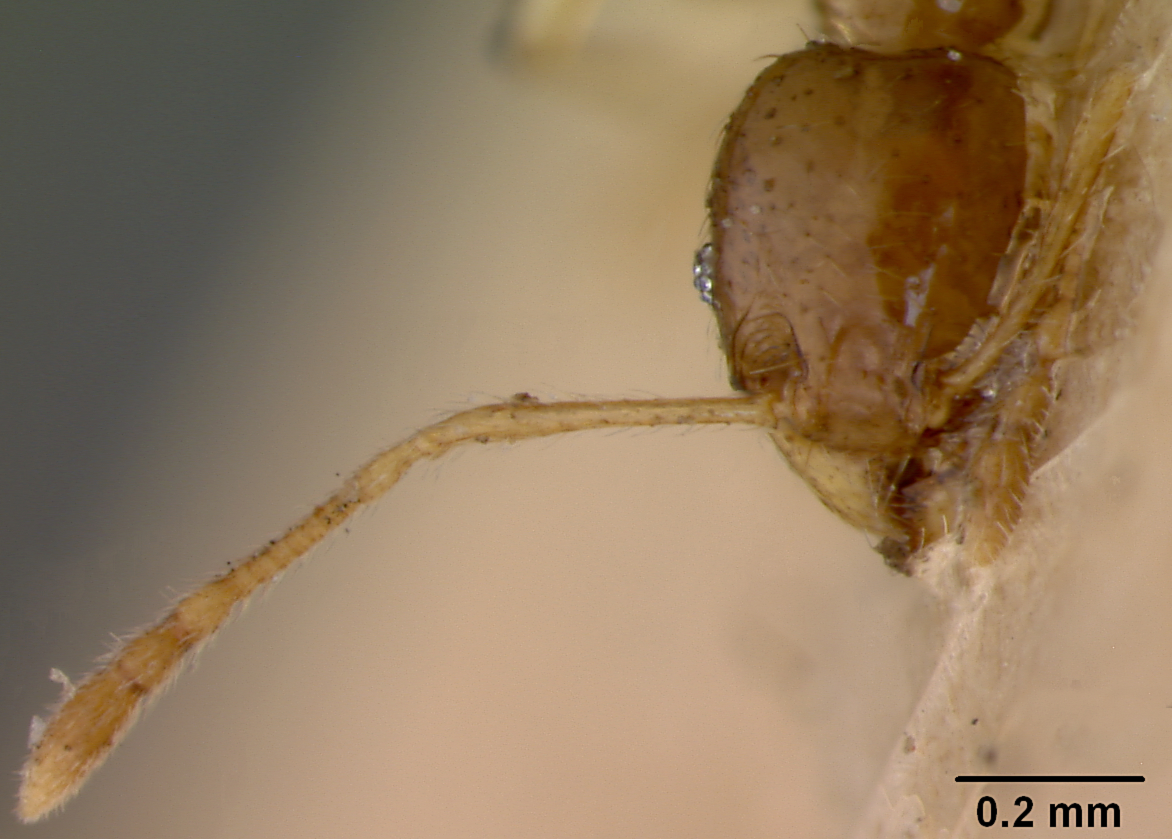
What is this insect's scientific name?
Pheidole terresi
